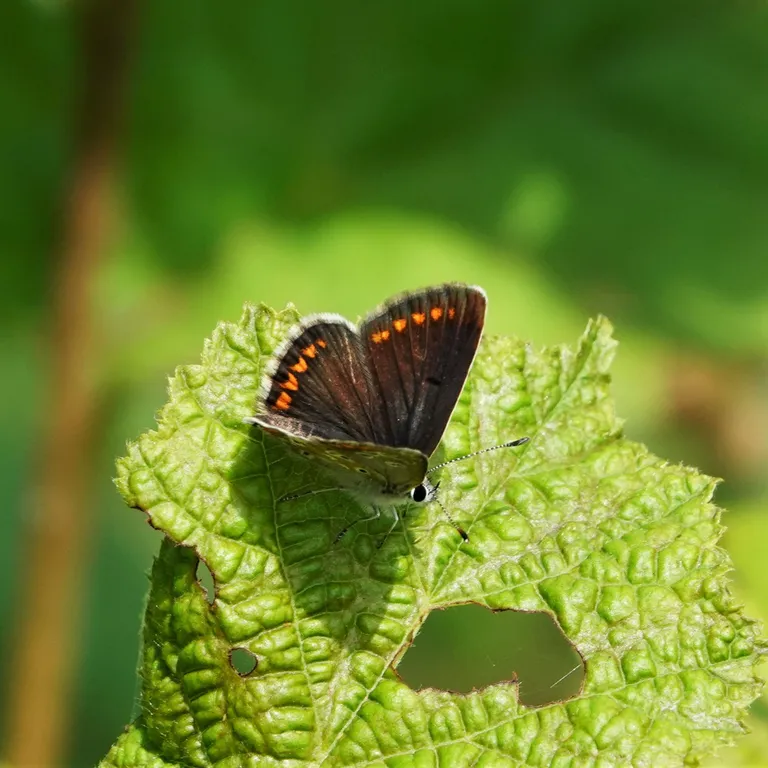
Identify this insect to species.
Aricia agestis/artaxerxes
